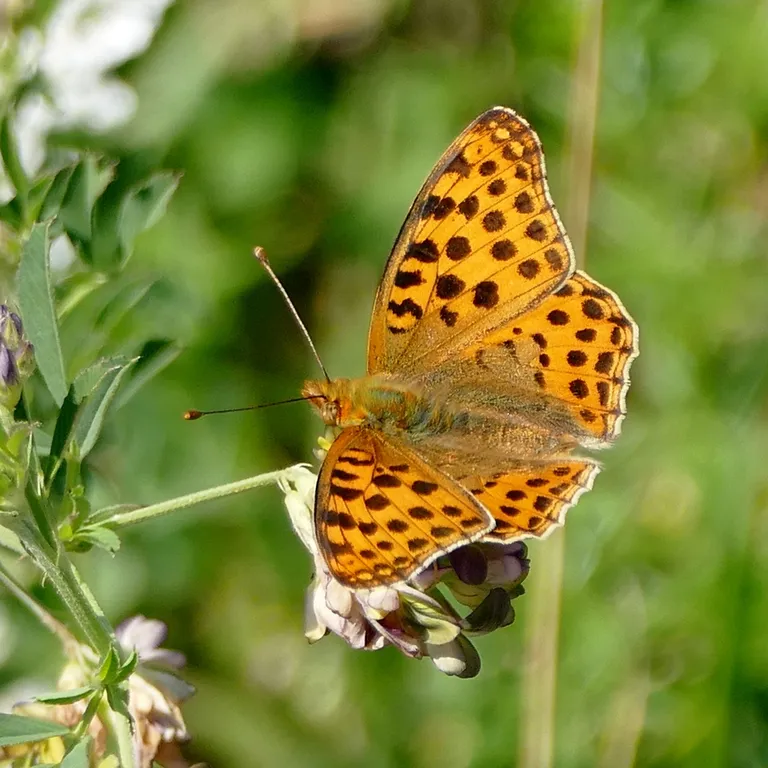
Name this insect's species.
Issoria lathonia
